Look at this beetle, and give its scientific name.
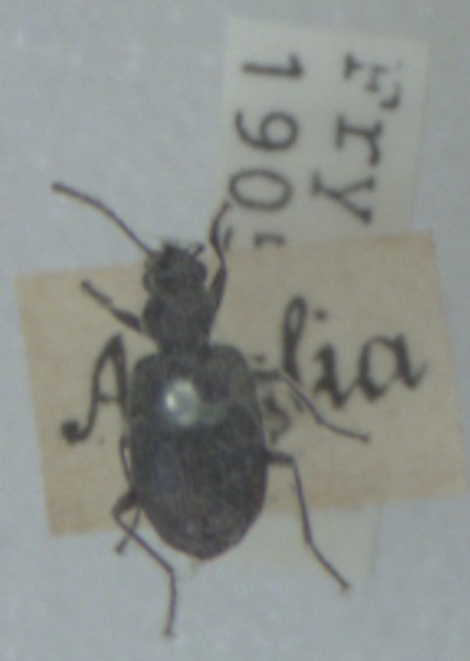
Bembidion punctulatum
